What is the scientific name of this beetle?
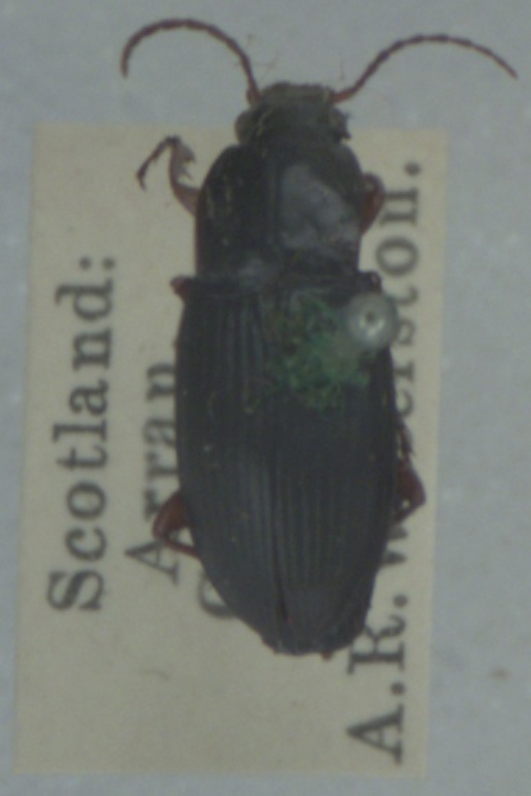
Calathus fuscipes
